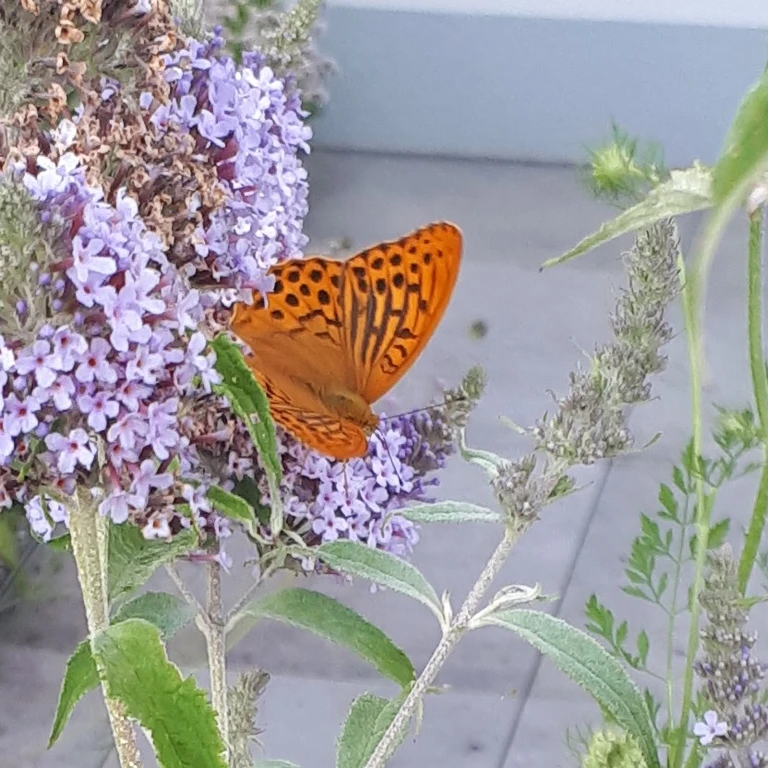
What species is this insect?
Argynnis paphia
